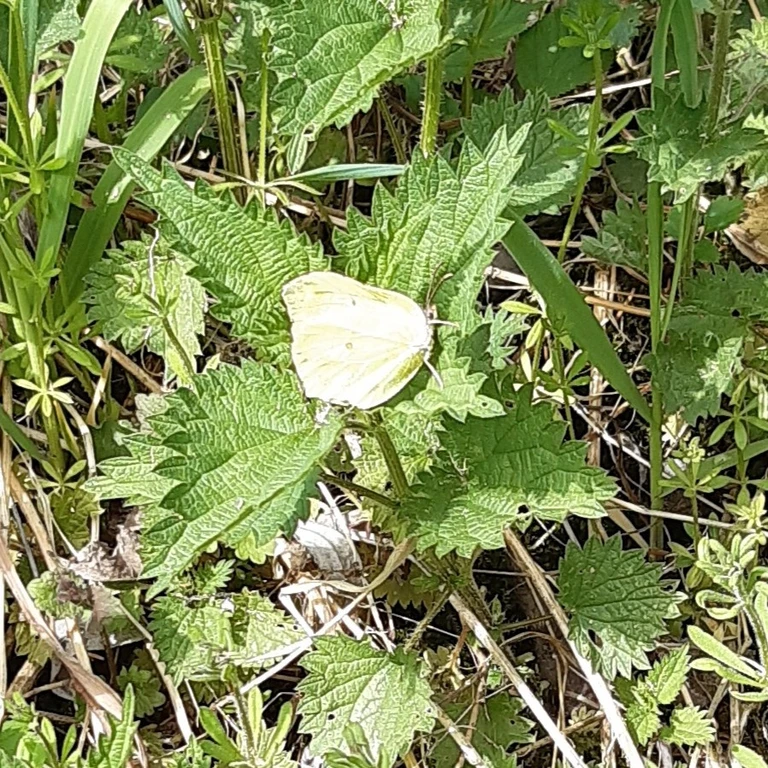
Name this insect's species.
Gonepteryx rhamni
